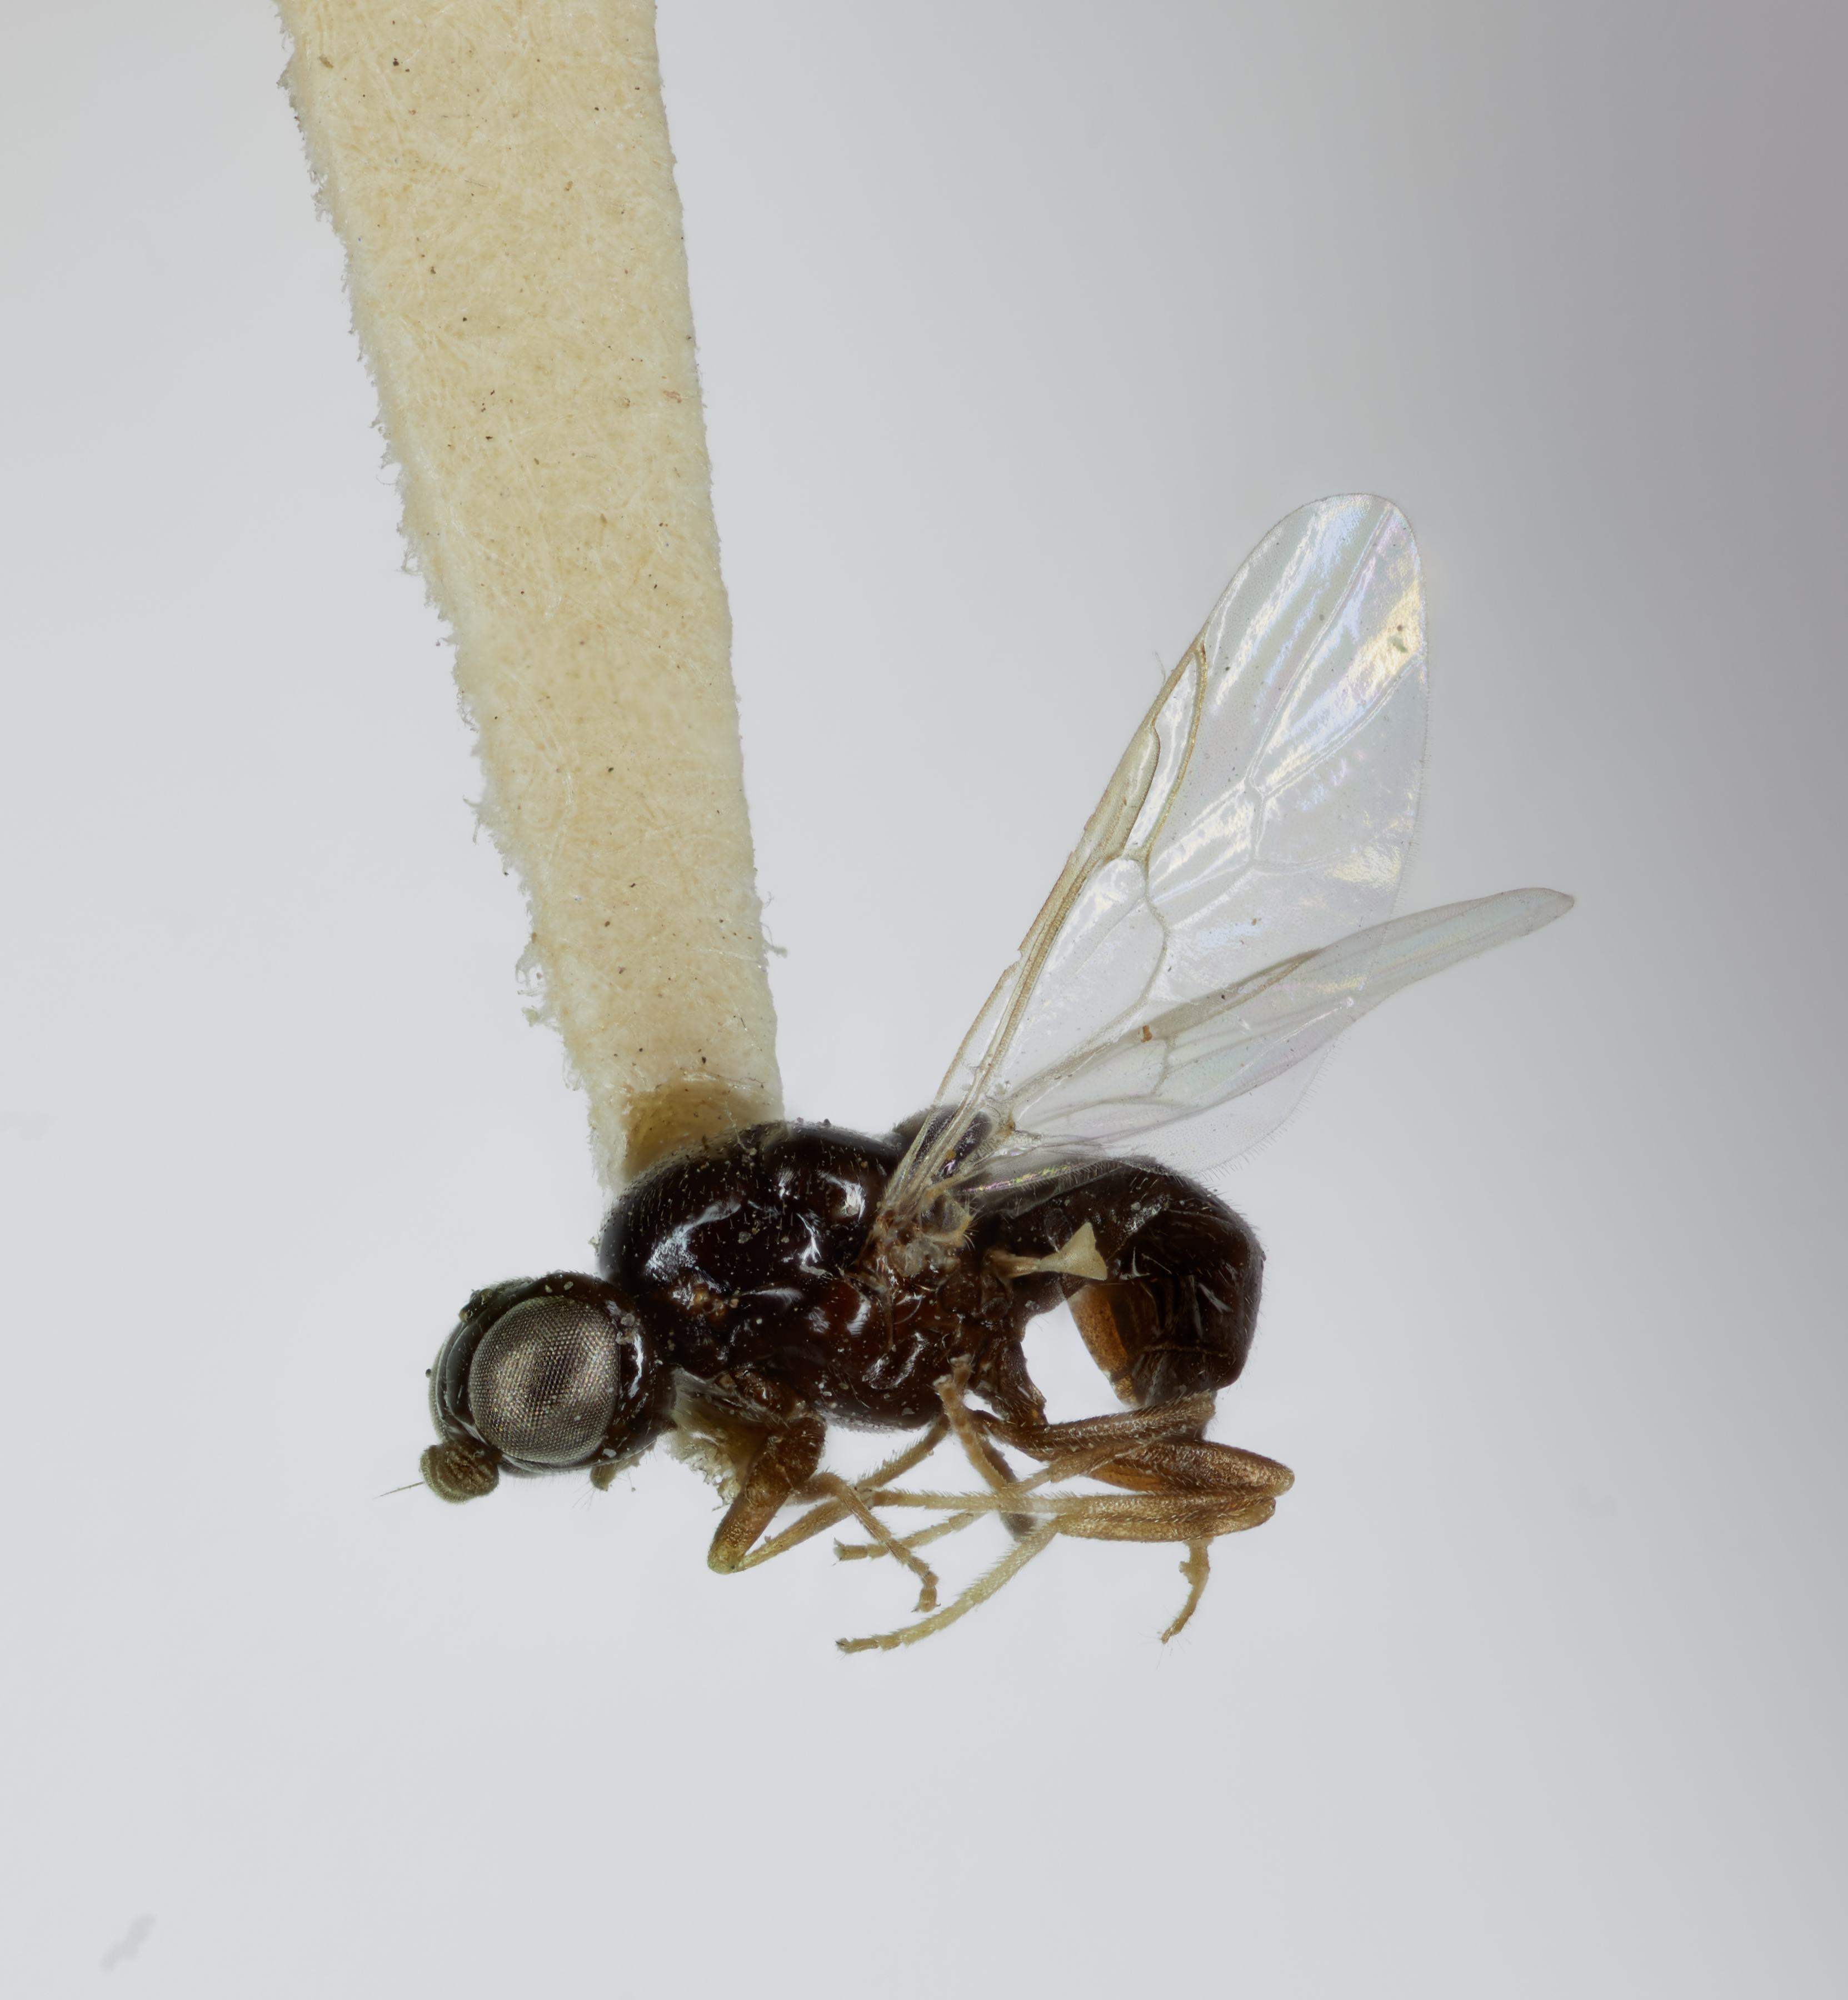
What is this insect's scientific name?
Zabrachia parvum
